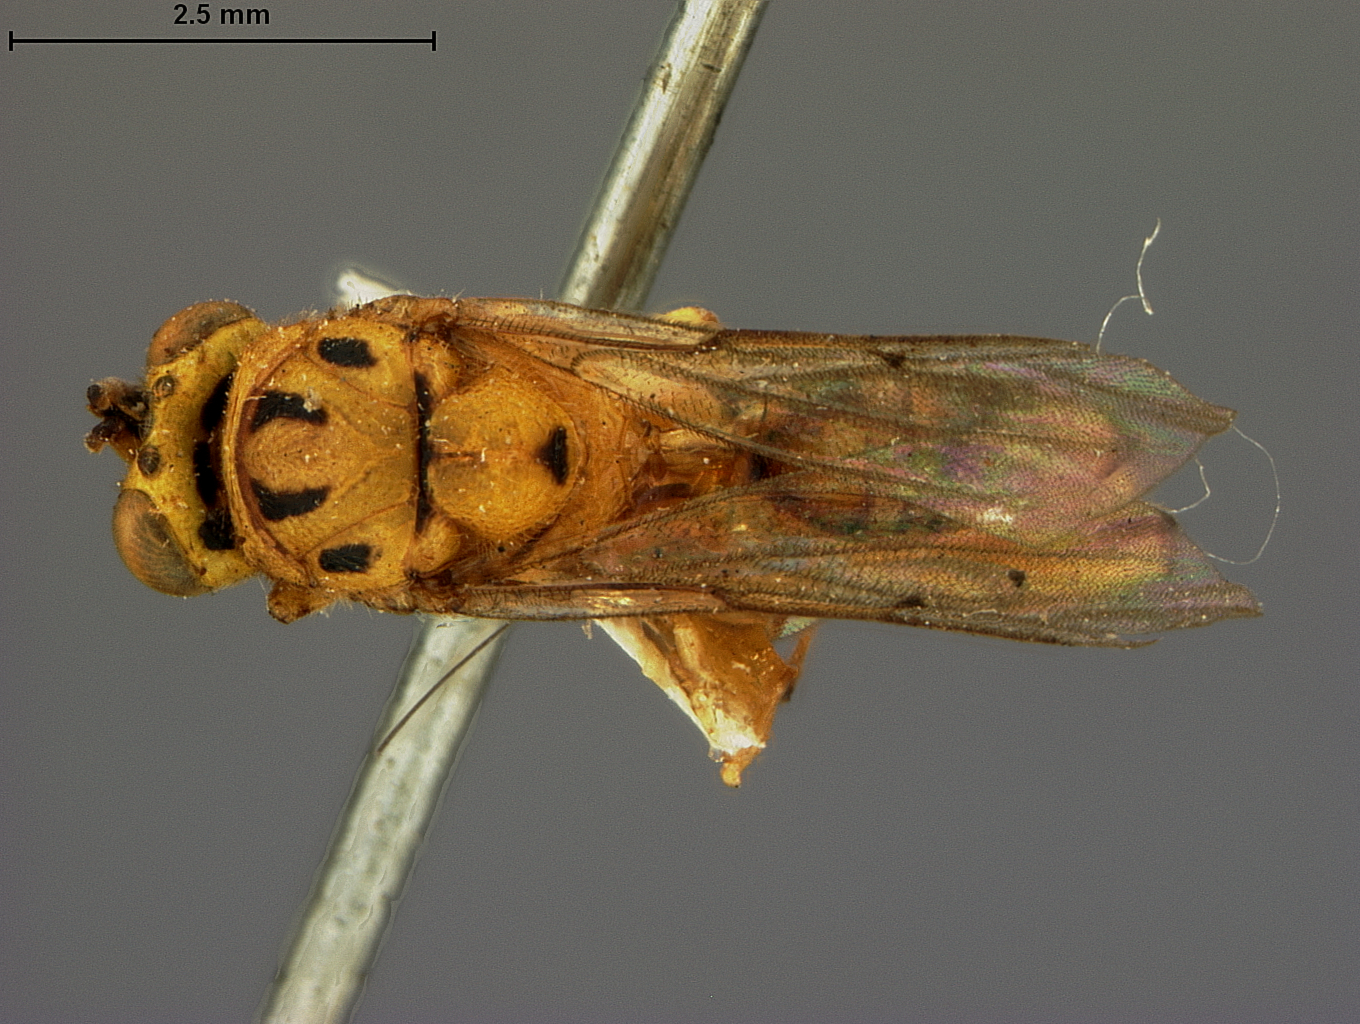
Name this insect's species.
Spilochalcis paraguayensis
